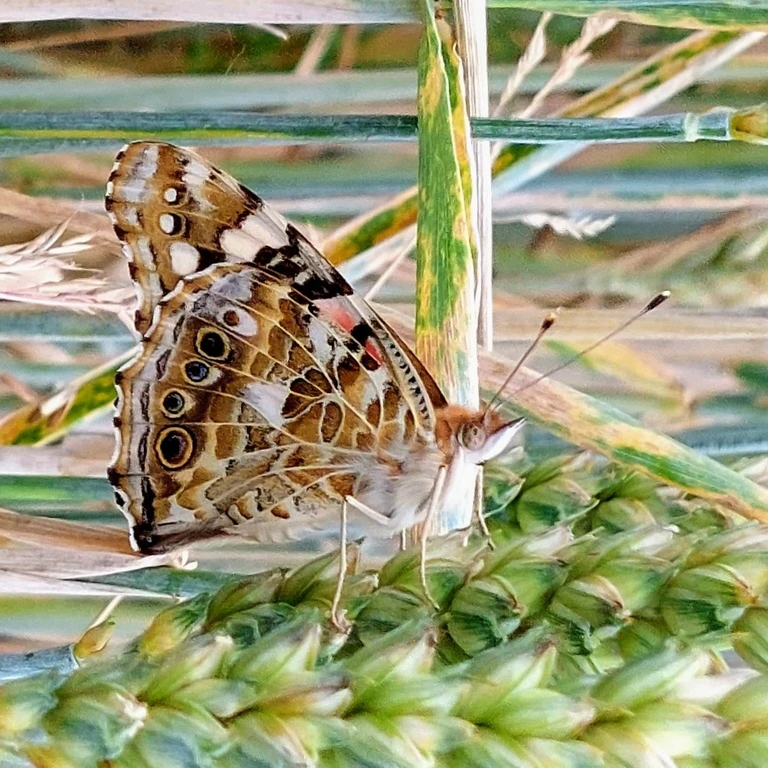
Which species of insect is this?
Vanessa cardui
